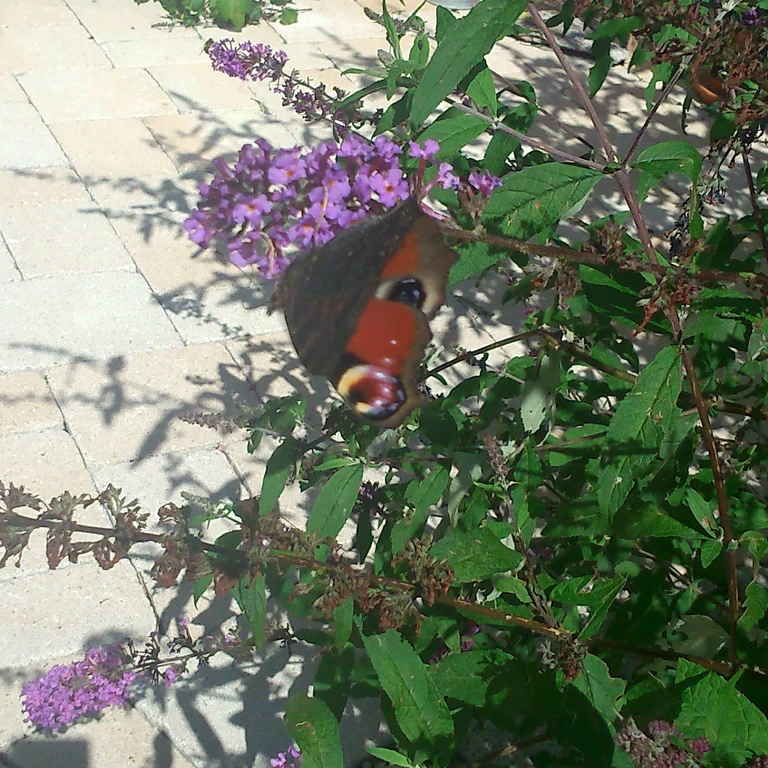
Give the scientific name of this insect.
Aglais io
